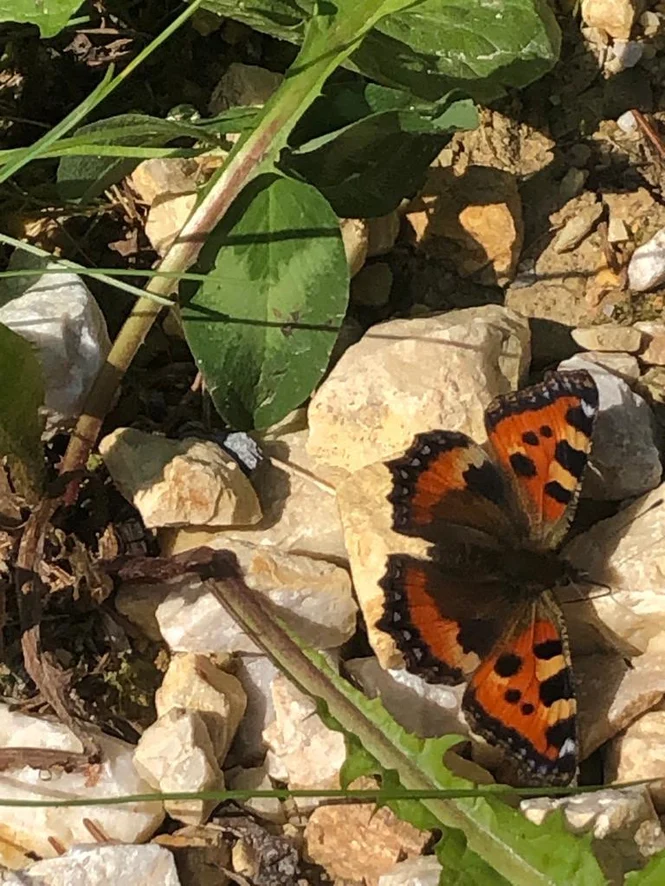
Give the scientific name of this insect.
Aglais urticae
